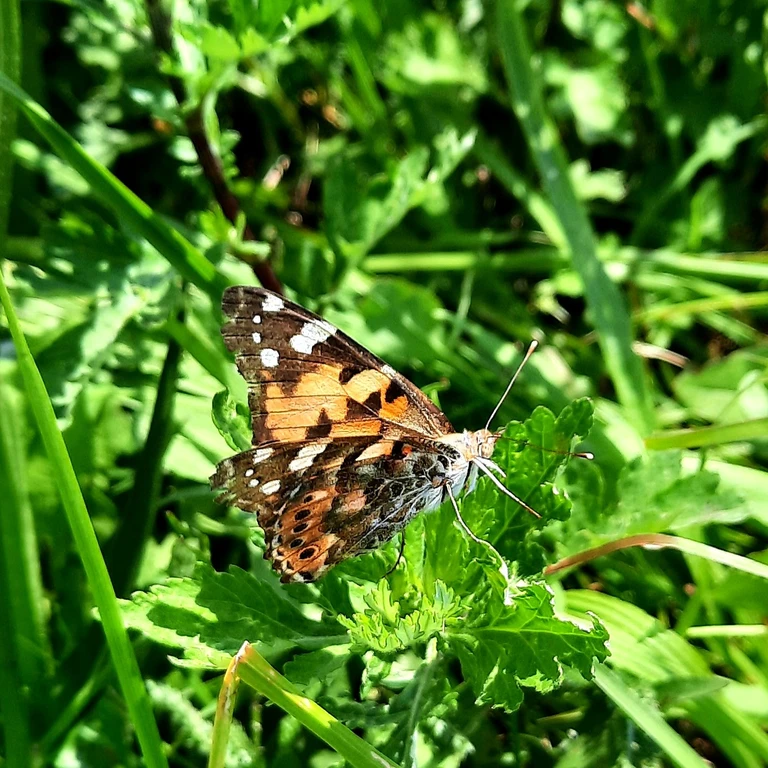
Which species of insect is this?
Vanessa cardui
